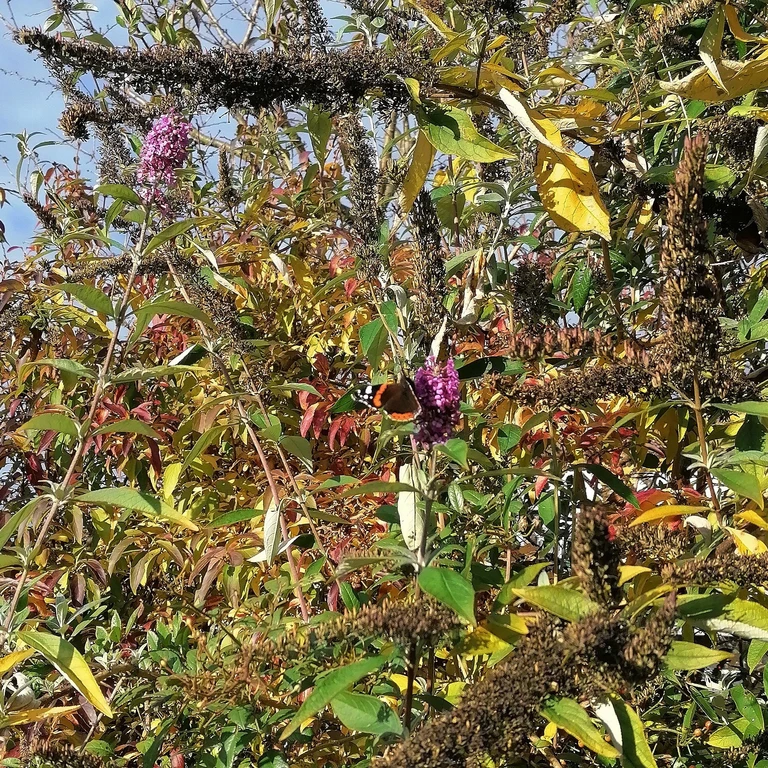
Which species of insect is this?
Vanessa atalanta
